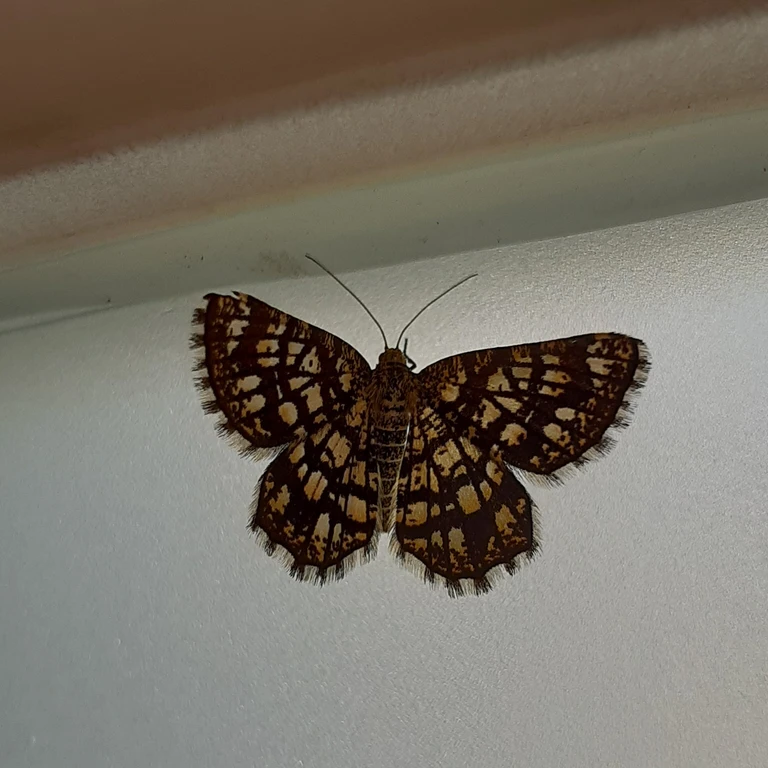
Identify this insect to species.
Chiasmia clathrata
